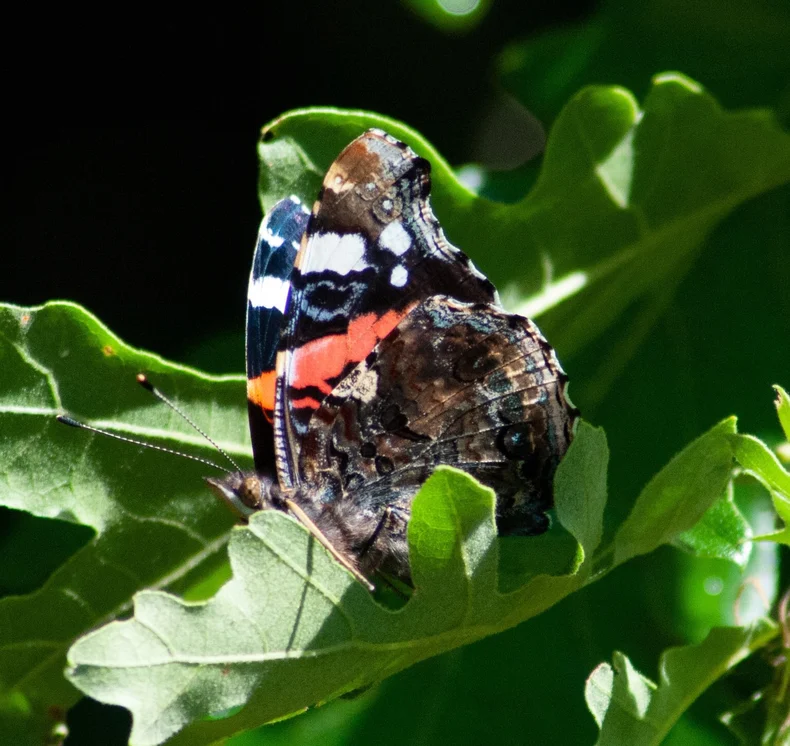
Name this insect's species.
Vanessa atalanta
